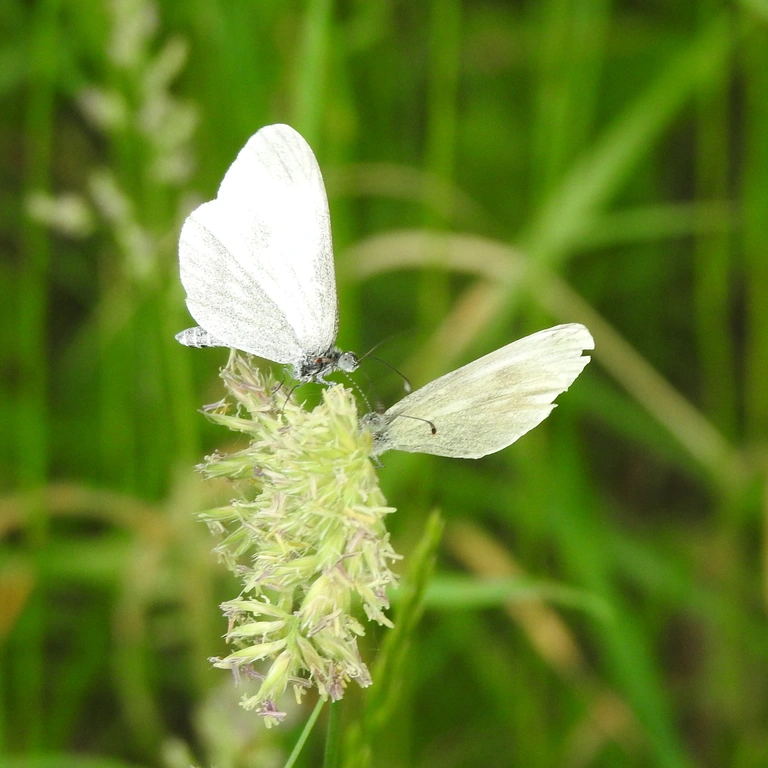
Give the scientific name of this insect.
Leptidea sinapis/juvernica
